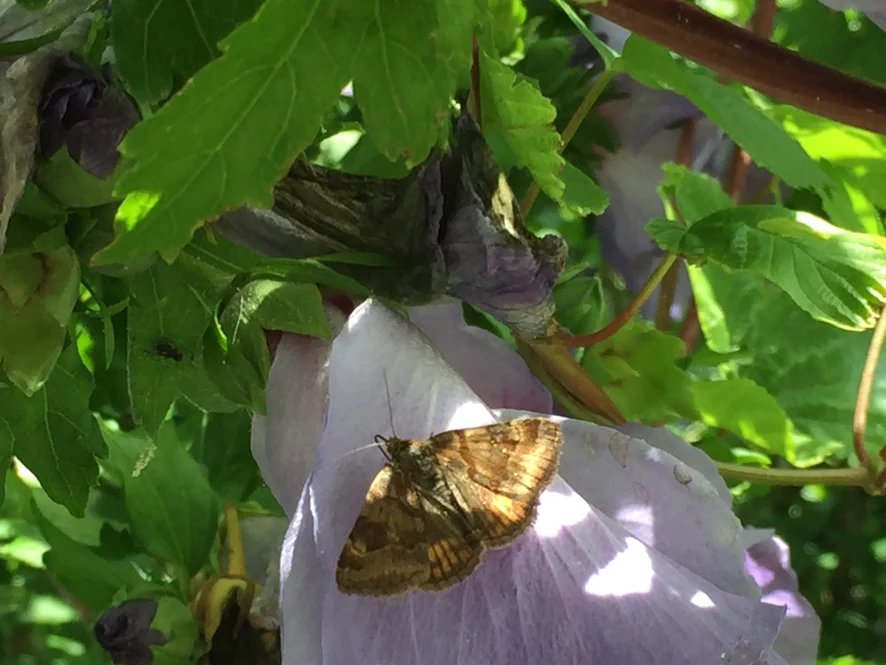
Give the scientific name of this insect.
Euclidia glyphica
